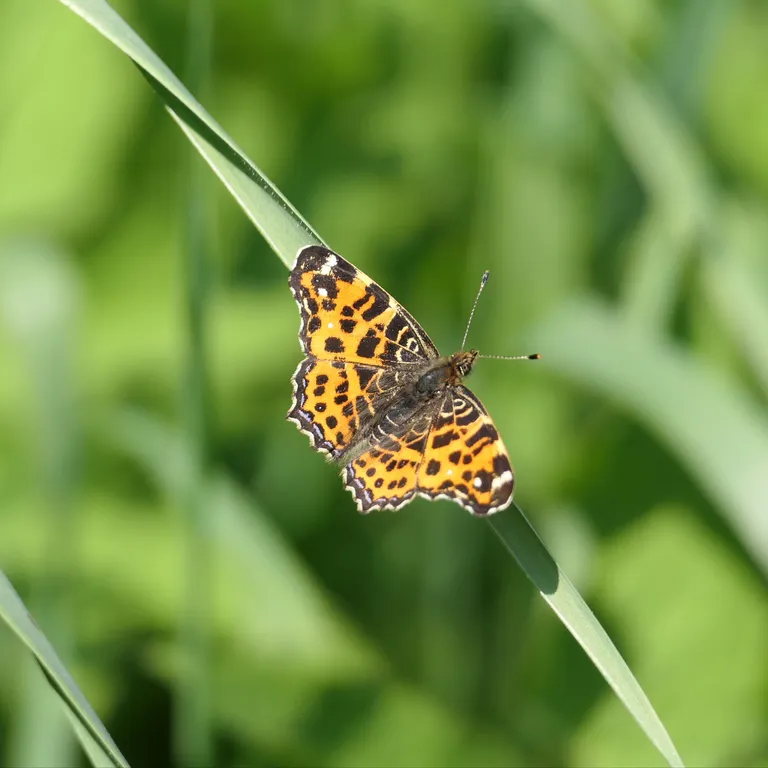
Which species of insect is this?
Araschnia levana
